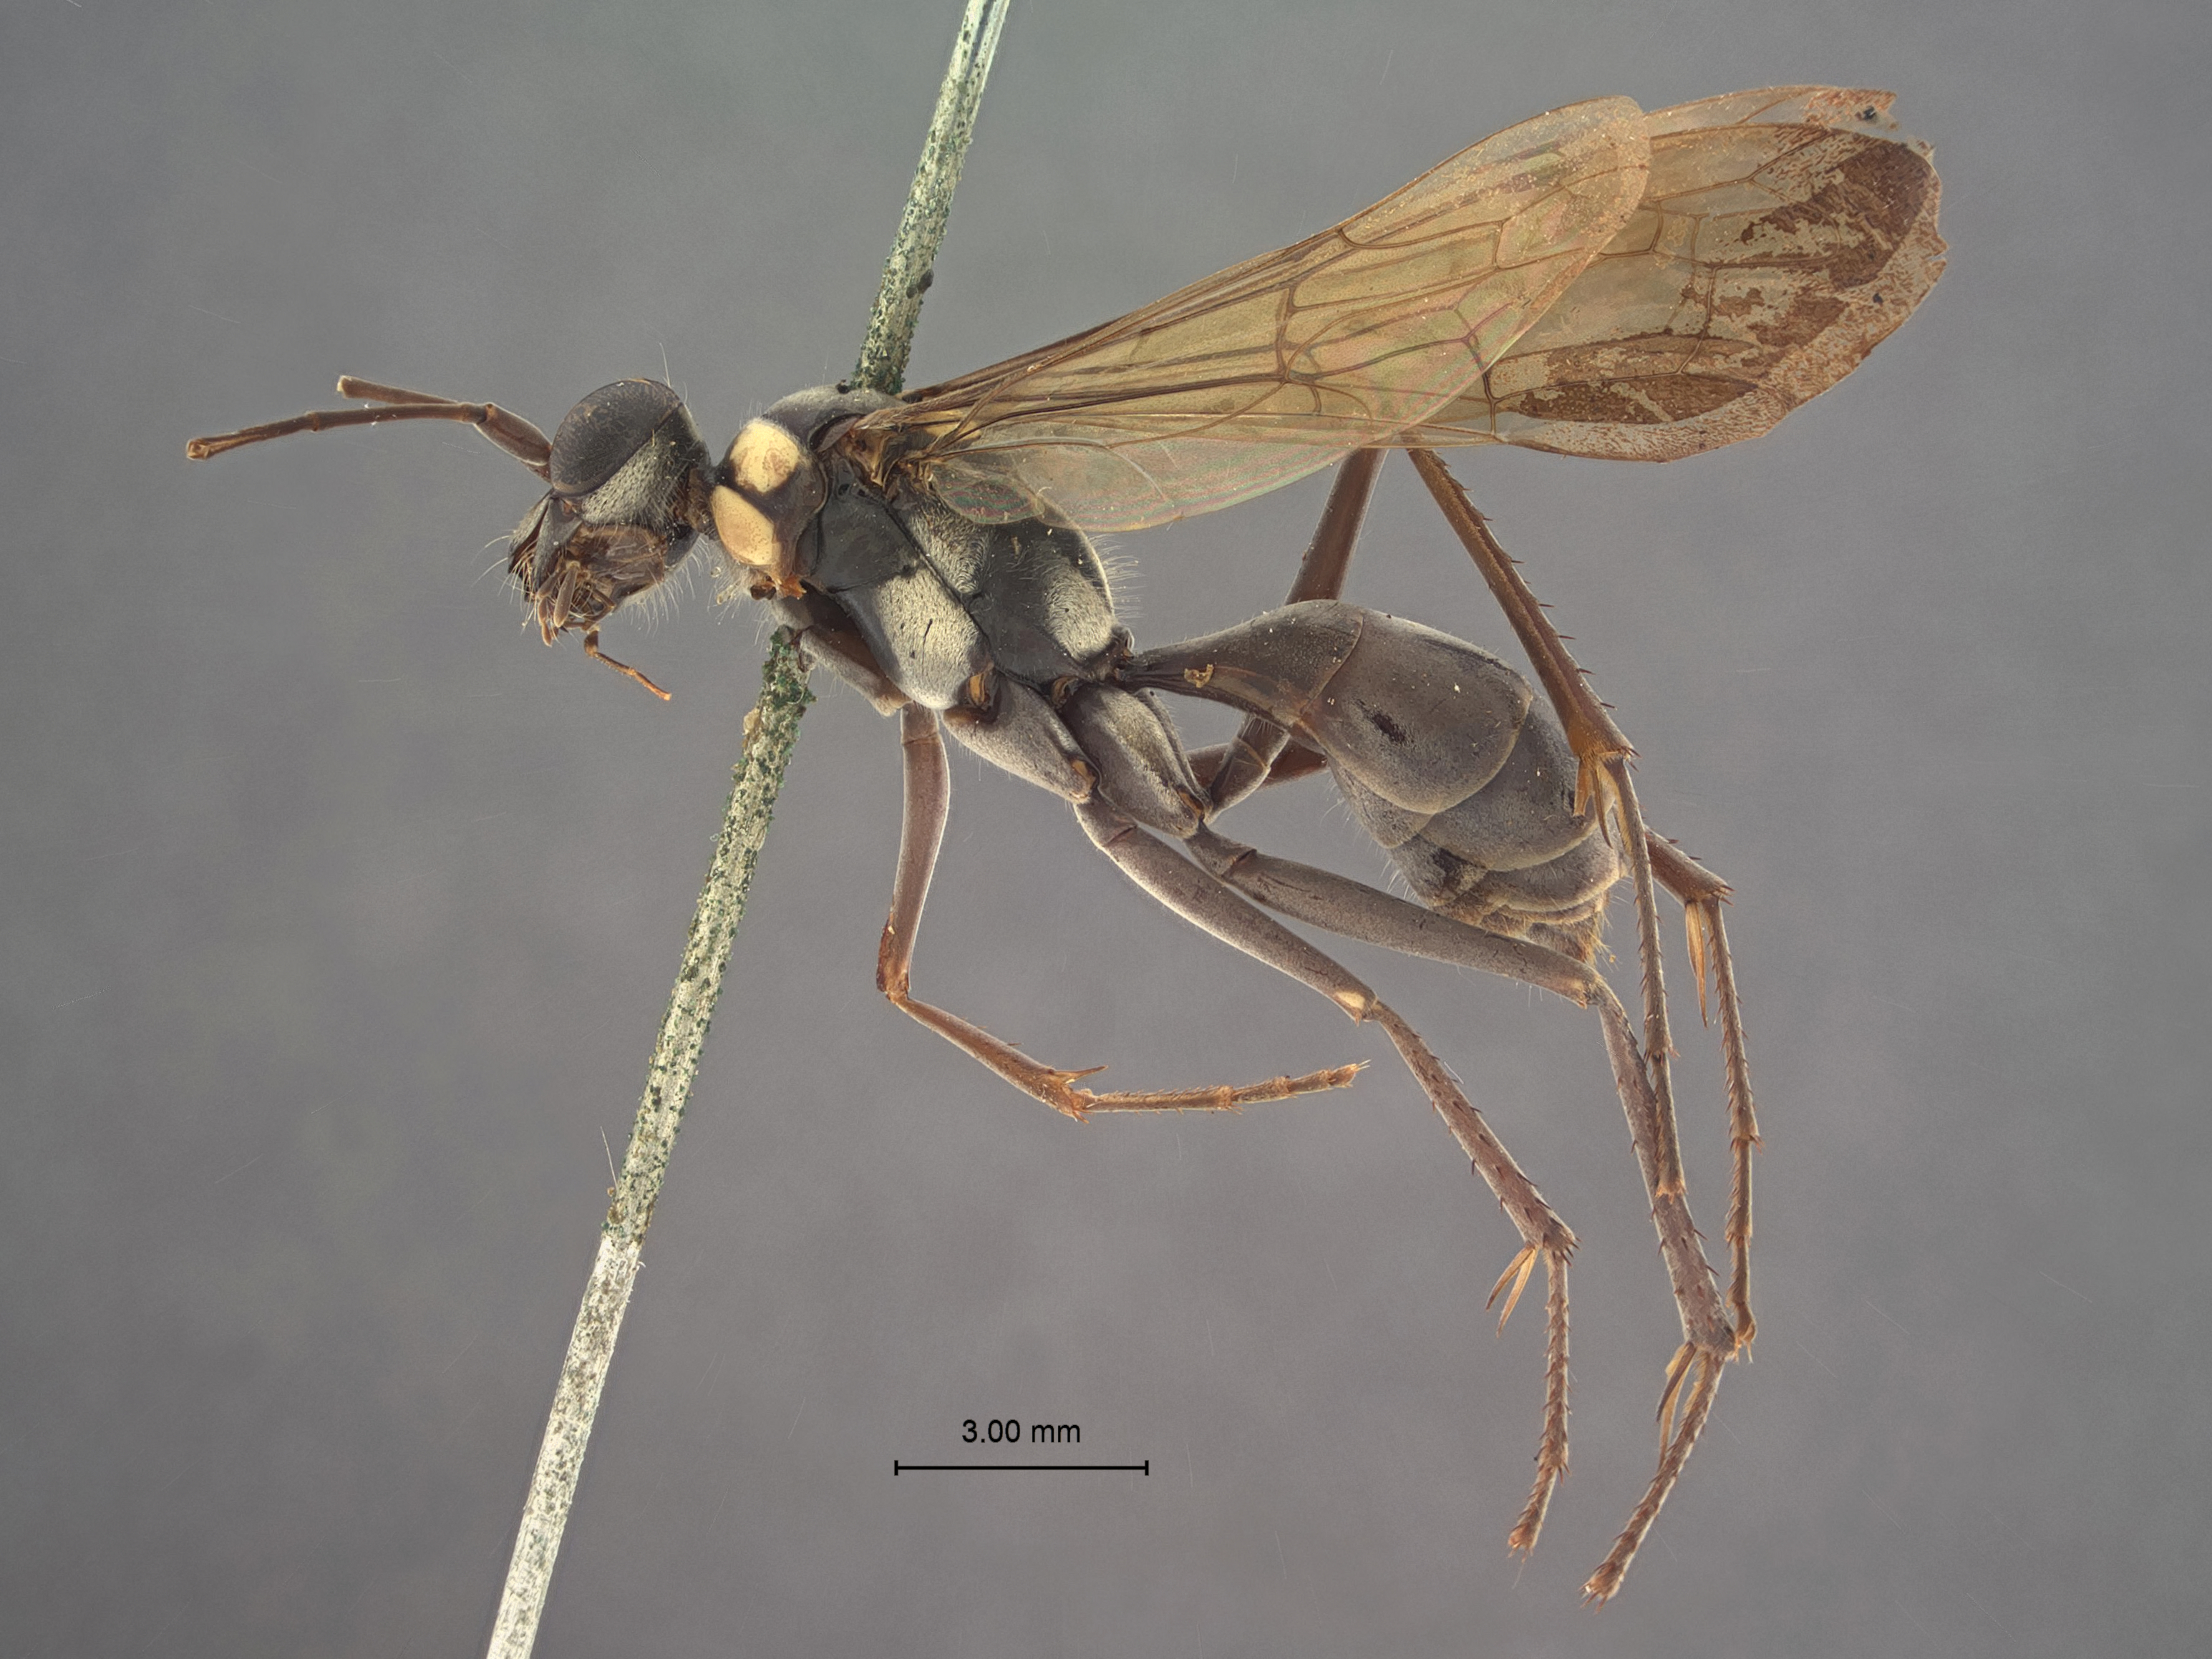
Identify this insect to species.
Priocnemis harpalyce
